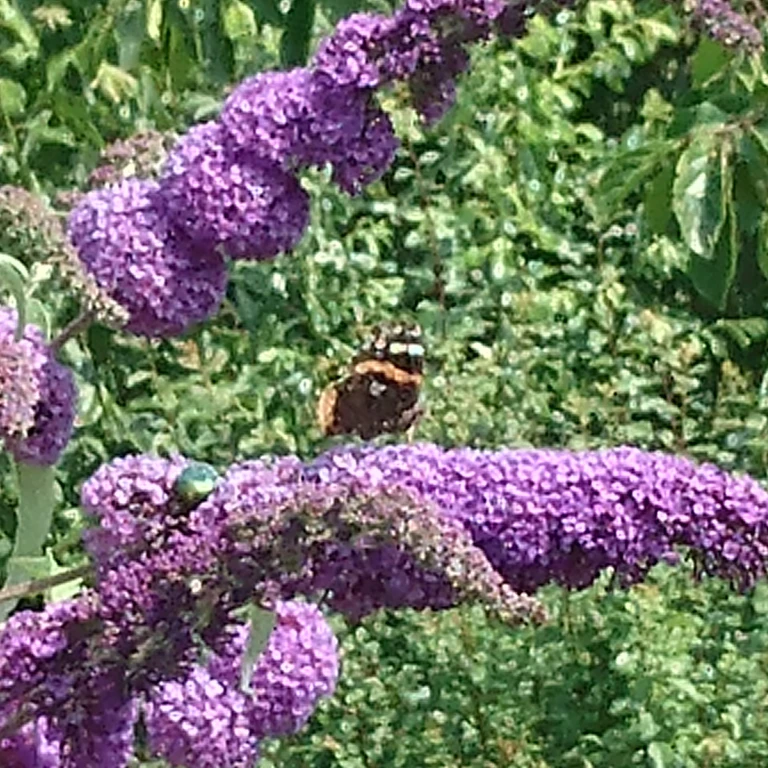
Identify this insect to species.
Vanessa atalanta
